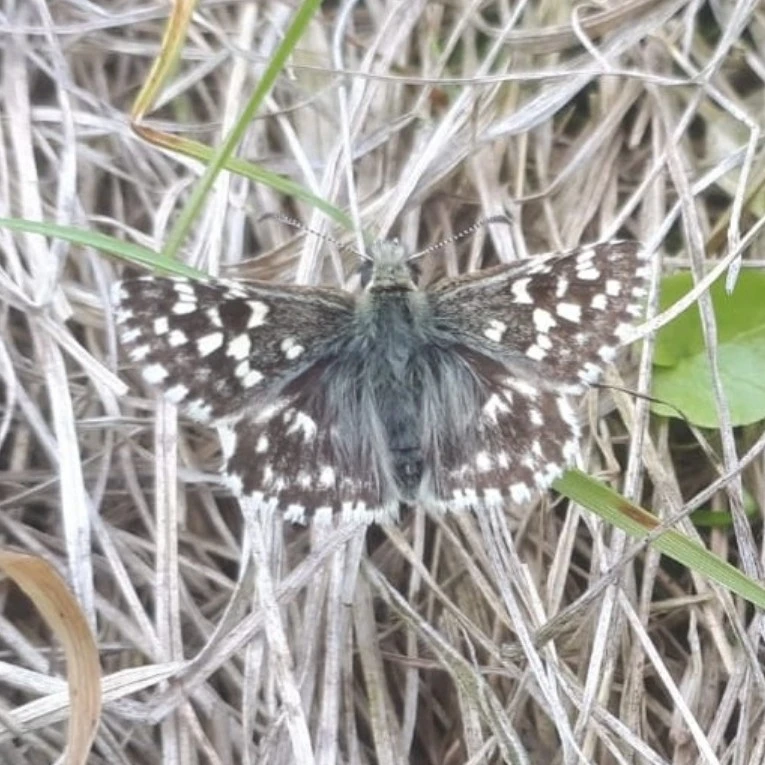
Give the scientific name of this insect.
Pyrgus malvae
